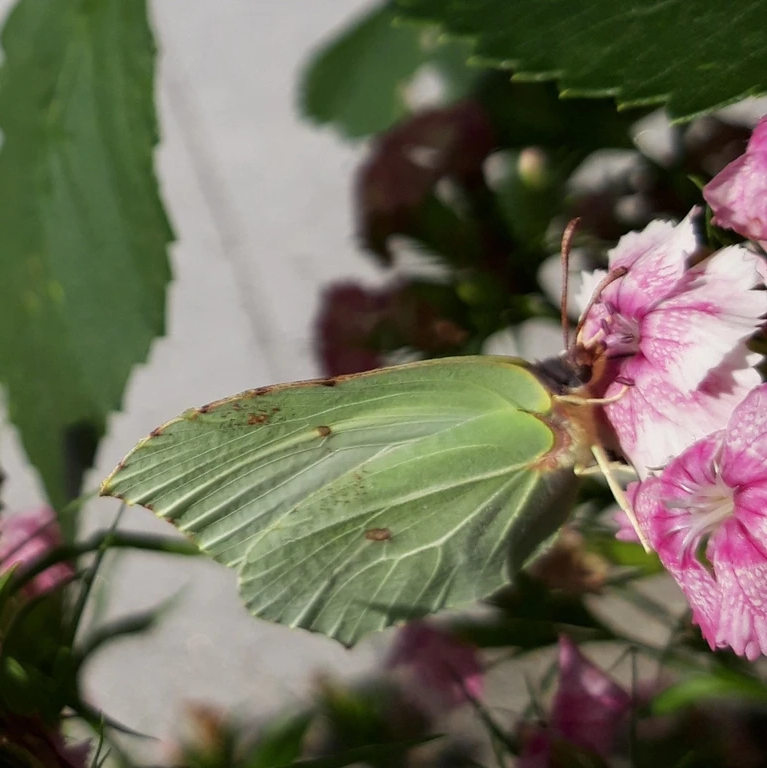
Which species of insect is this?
Gonepteryx rhamni
